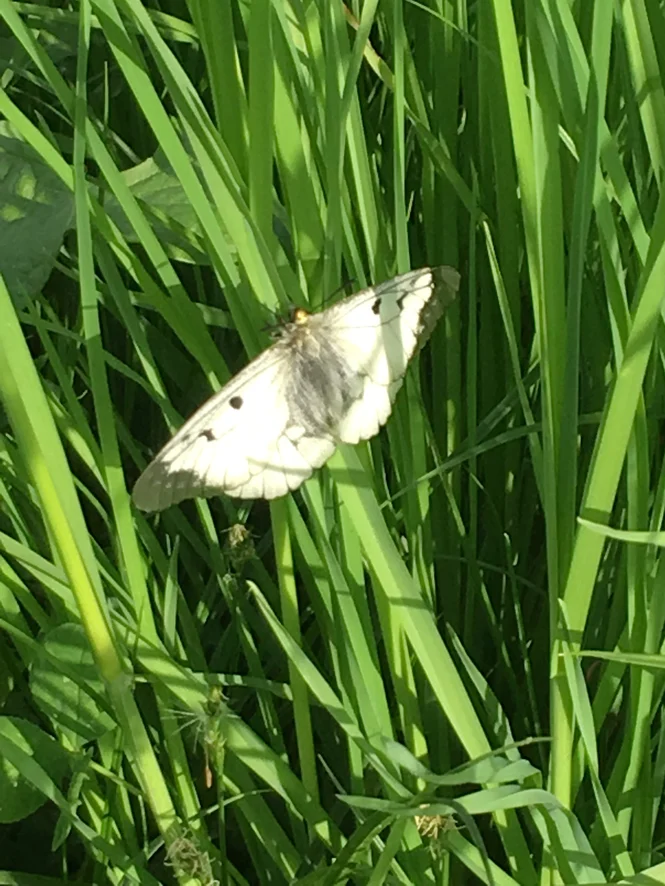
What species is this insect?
Parnassius mnemosyne
